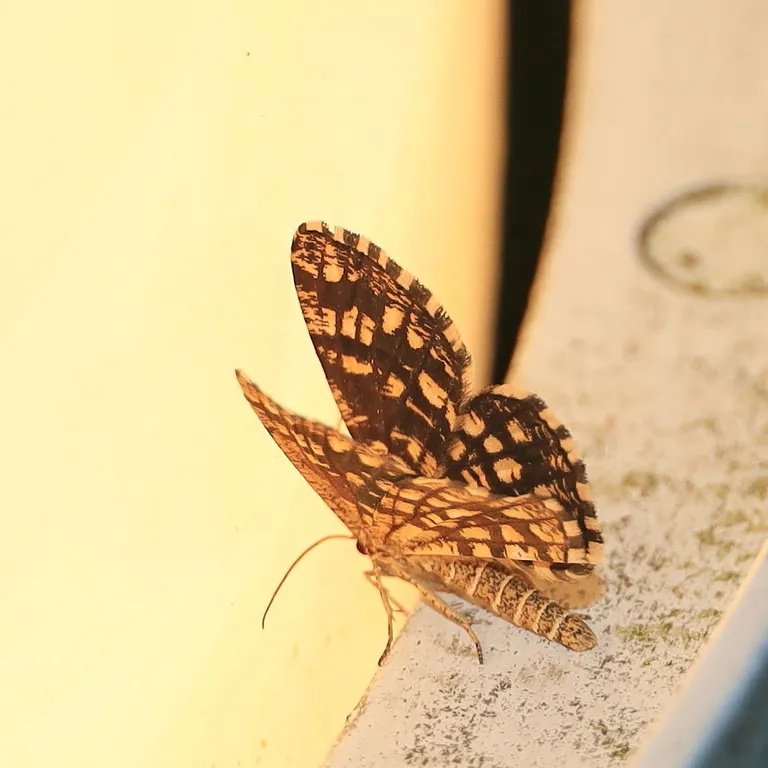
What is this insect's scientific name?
Chiasmia clathrata
